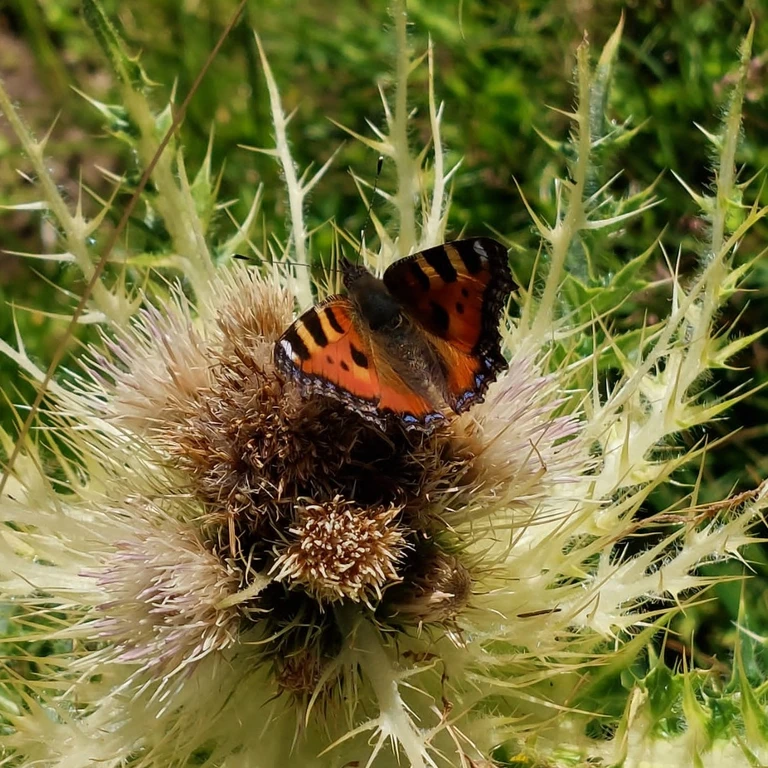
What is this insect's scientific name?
Aglais urticae
